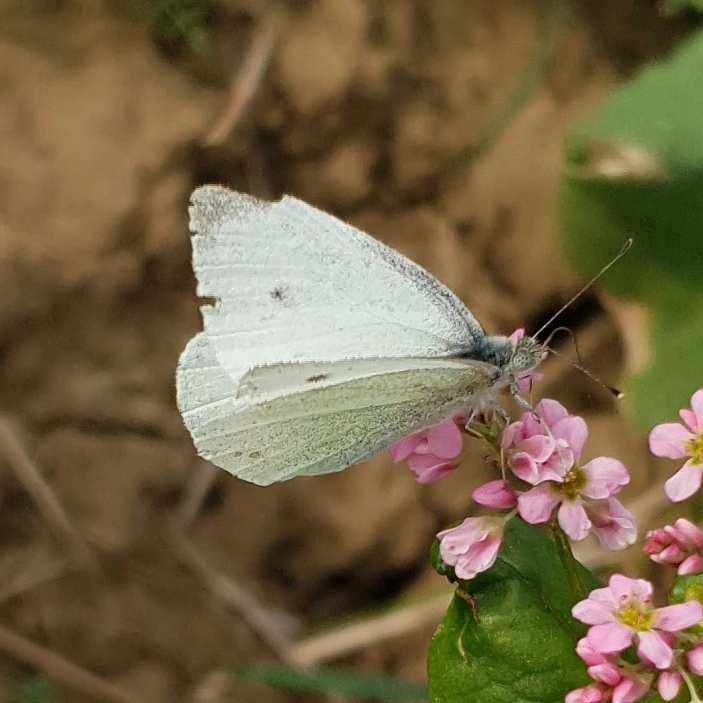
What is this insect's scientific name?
Pieris rapae
